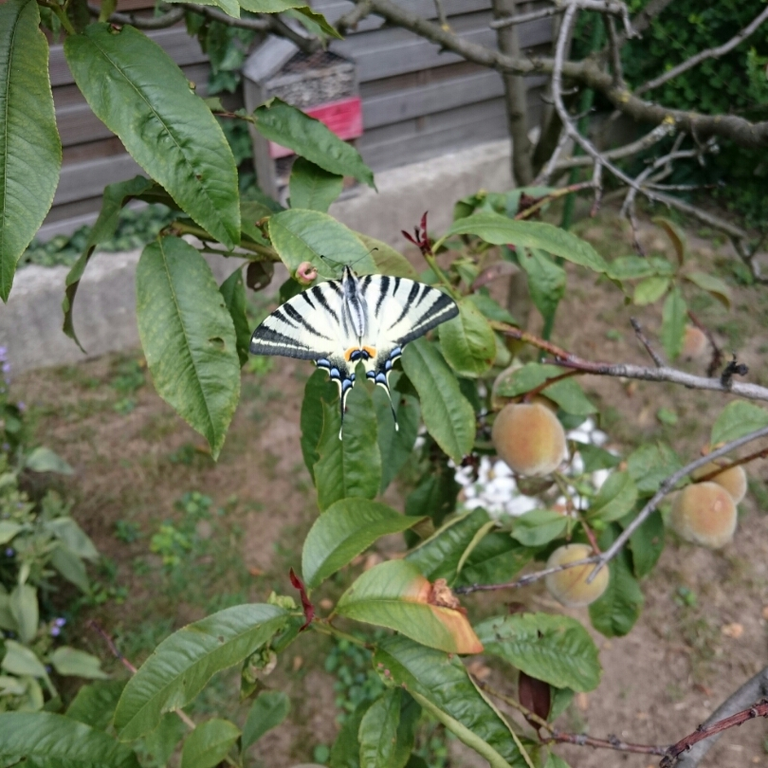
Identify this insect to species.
Iphiclides podalirius
